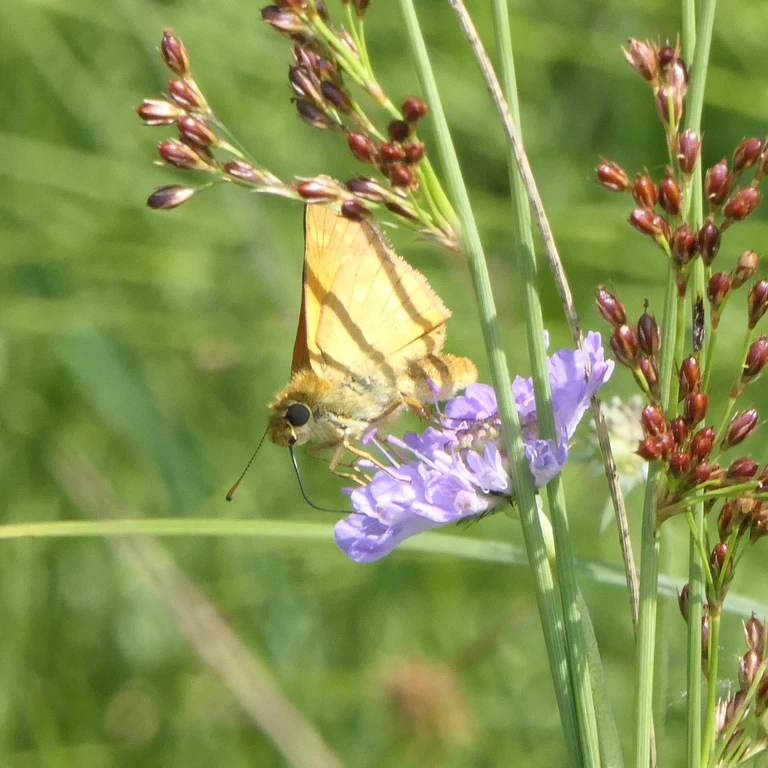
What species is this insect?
Ochlodes sylvanus (also Ochlodes venata)
